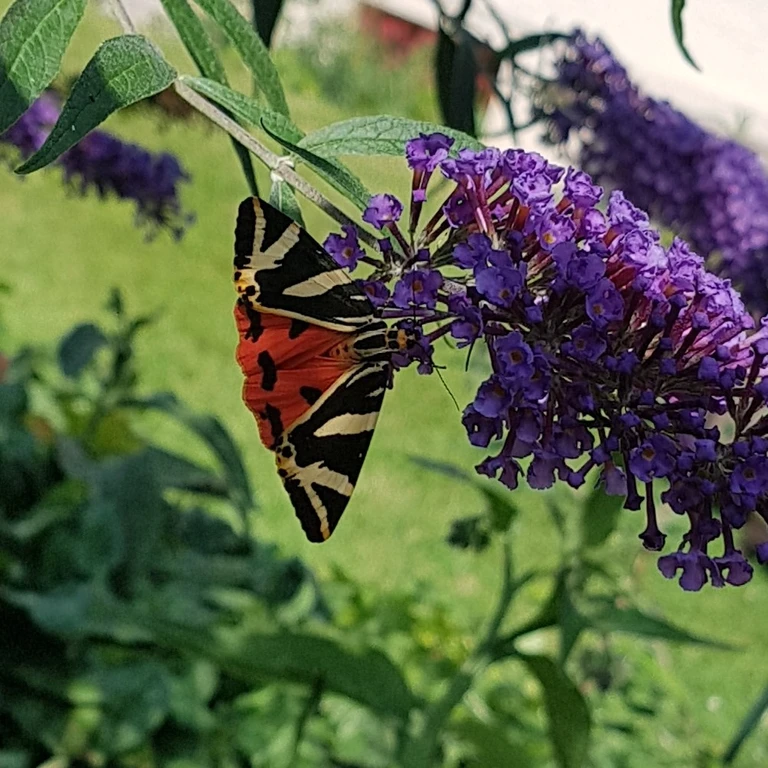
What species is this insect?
Euplagia quadripunctaria
